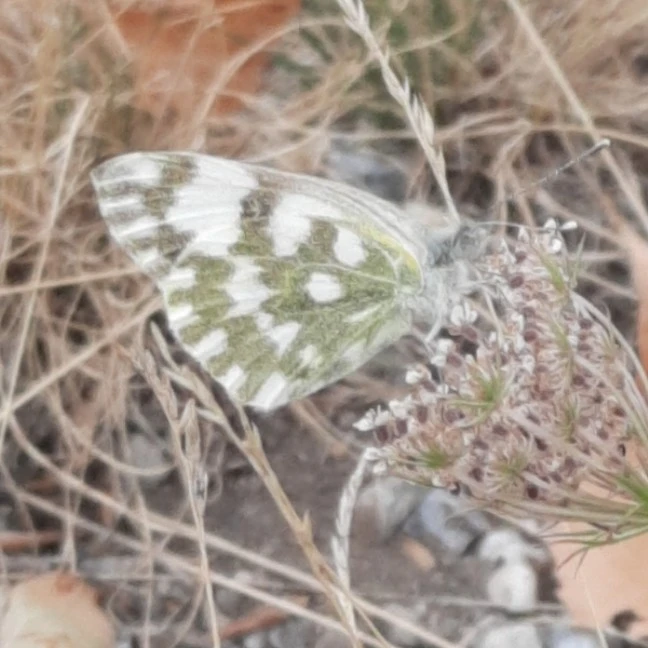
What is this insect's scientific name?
Pontia edusa
